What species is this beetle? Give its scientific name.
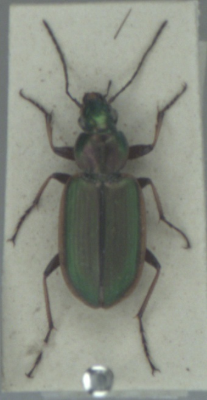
Agonum marginatum
